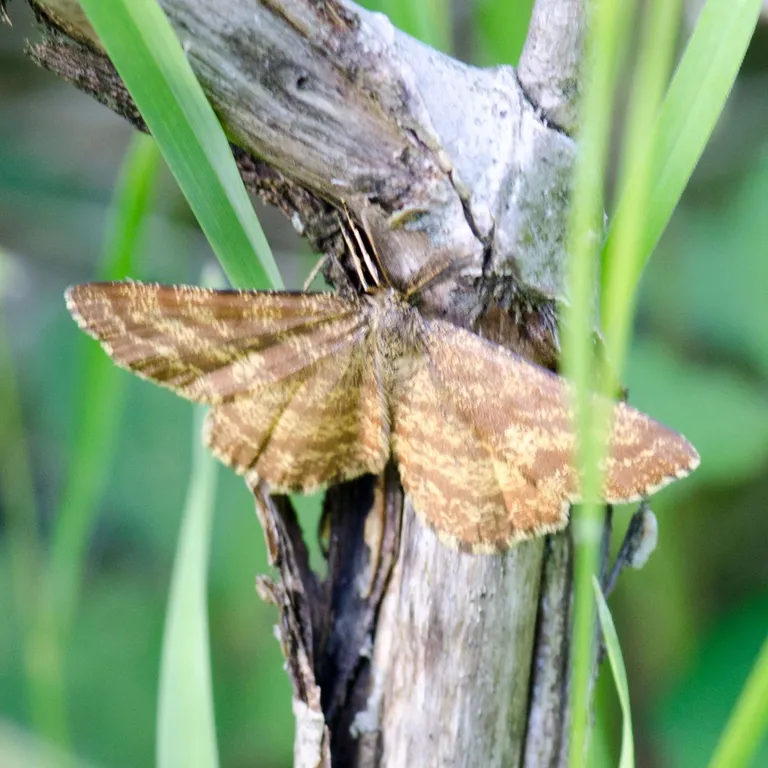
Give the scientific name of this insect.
Ematurga atomaria
